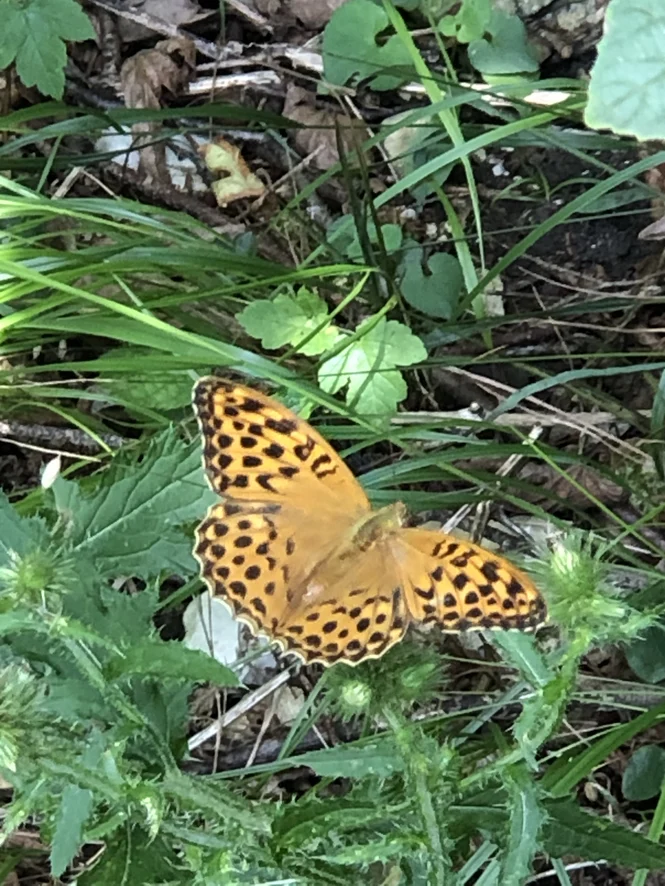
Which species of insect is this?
Argynnis paphia
